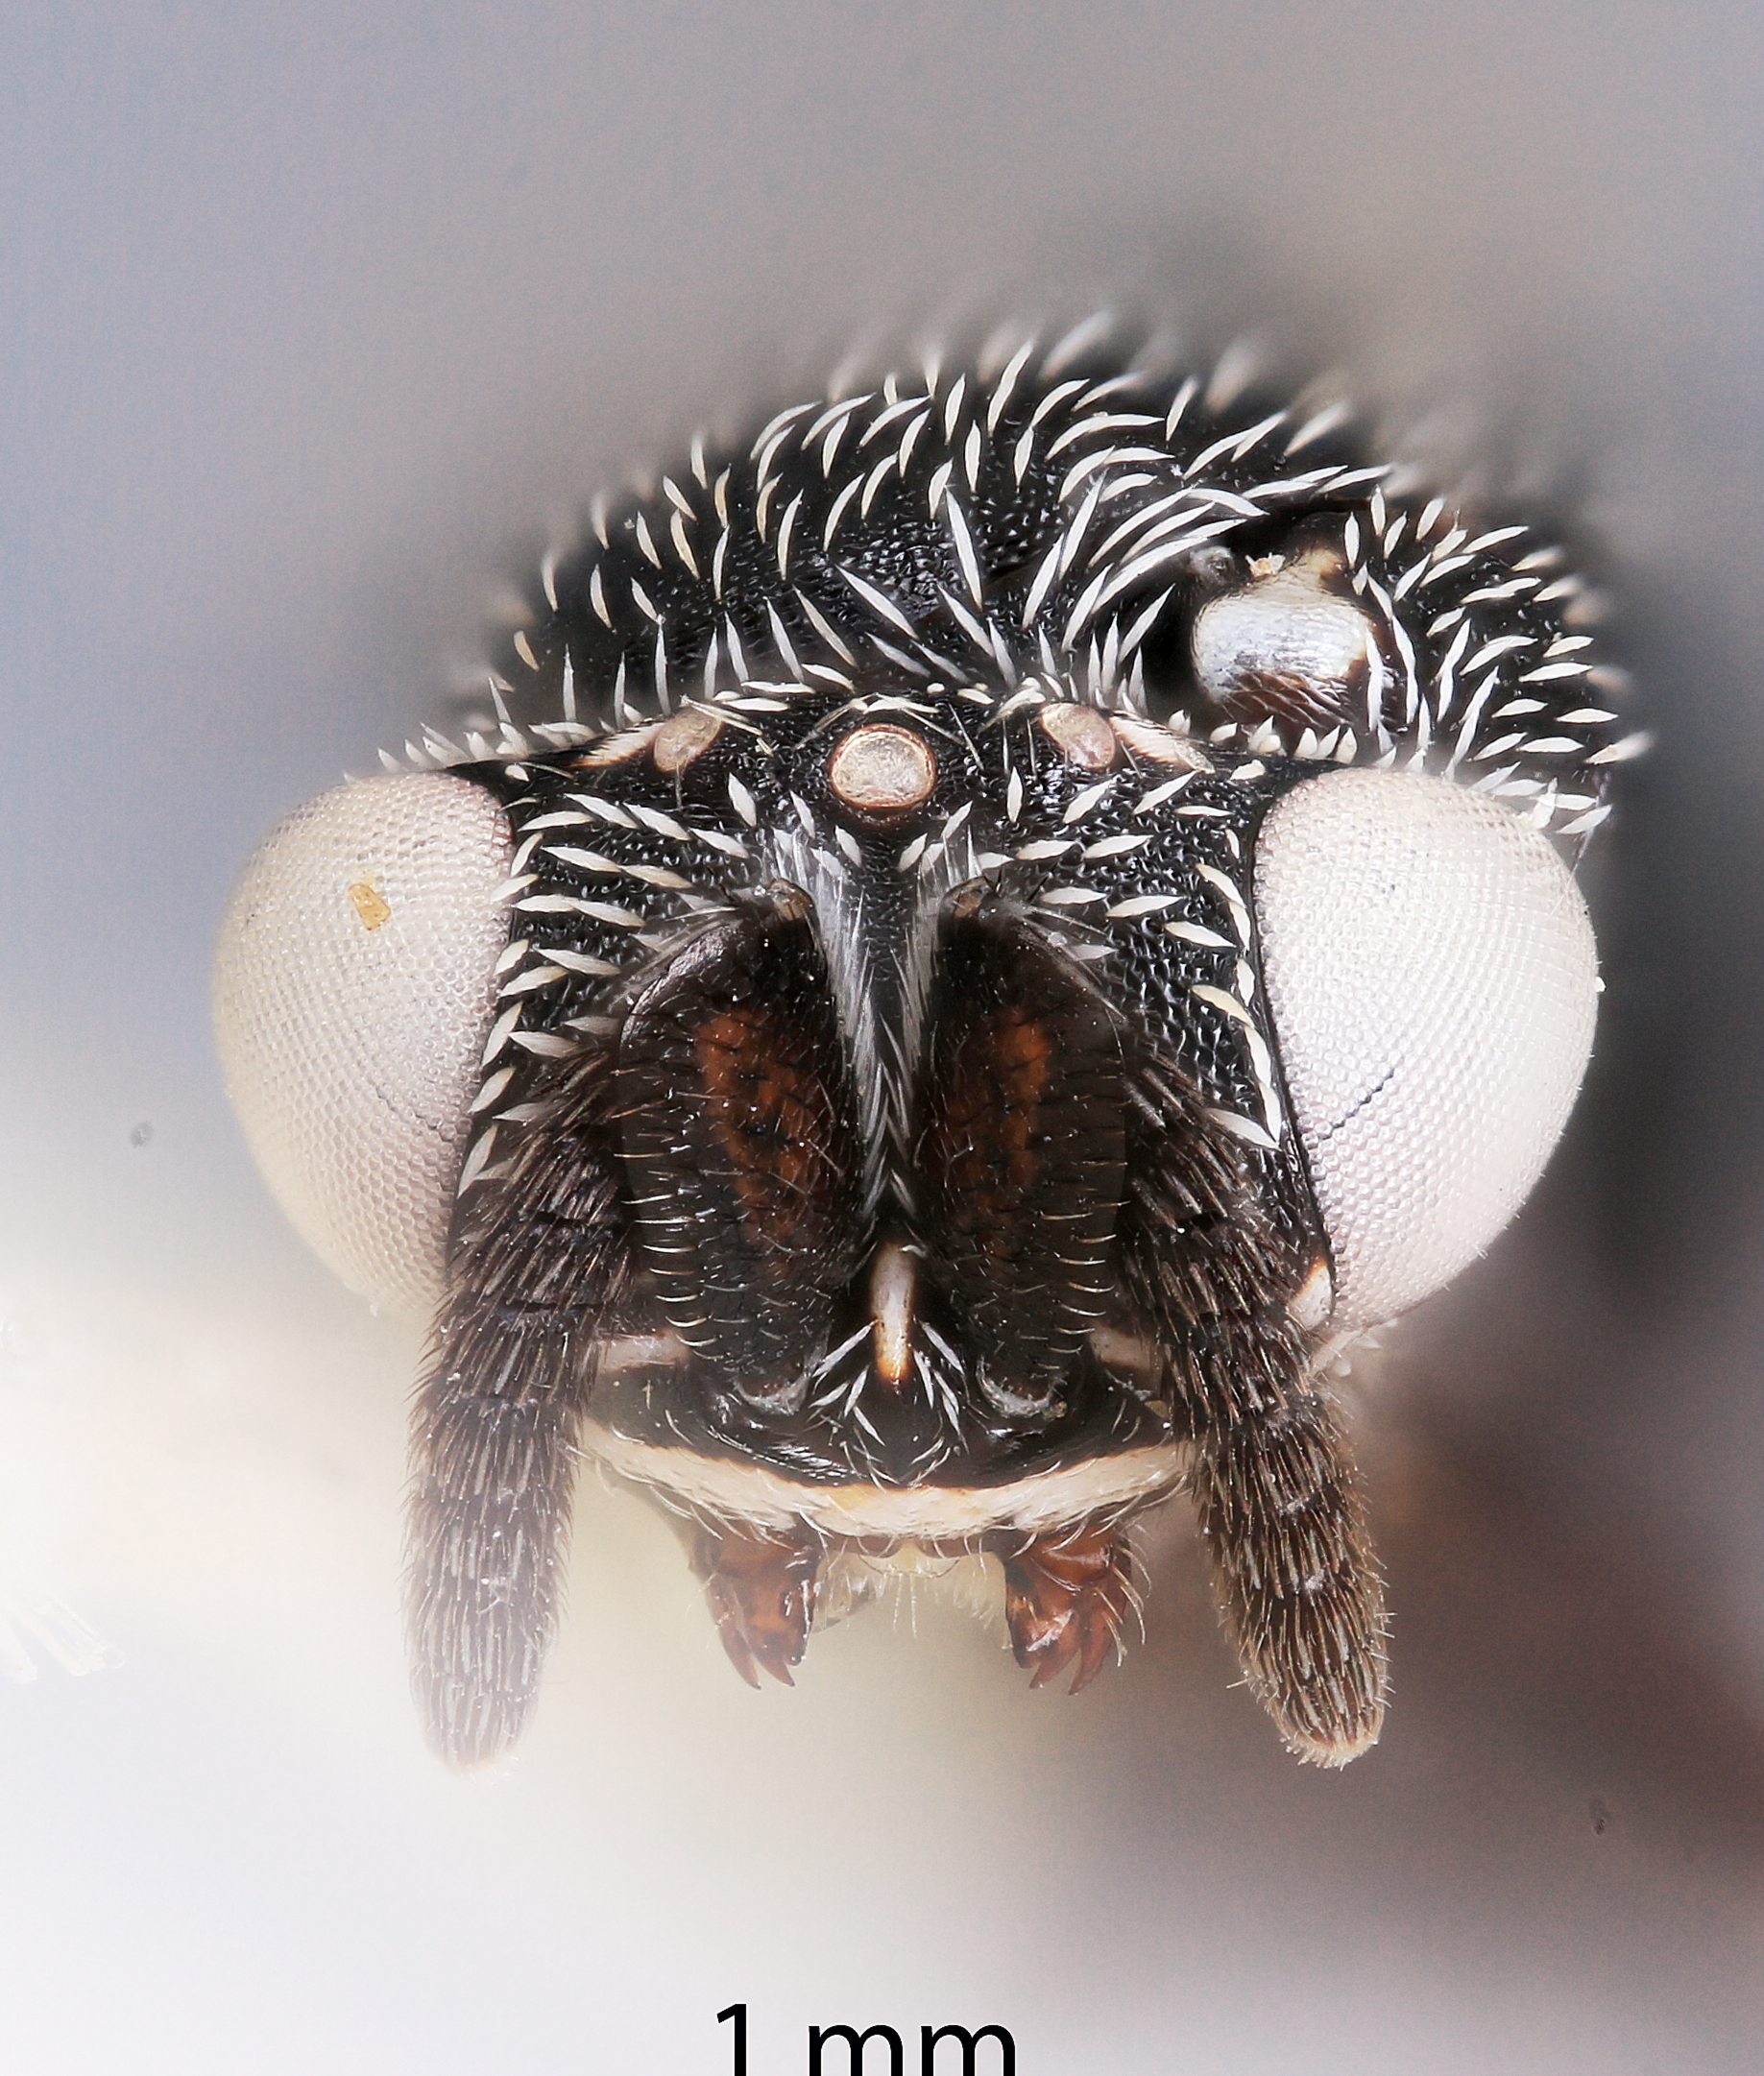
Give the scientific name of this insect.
Tanaostigma lobo
